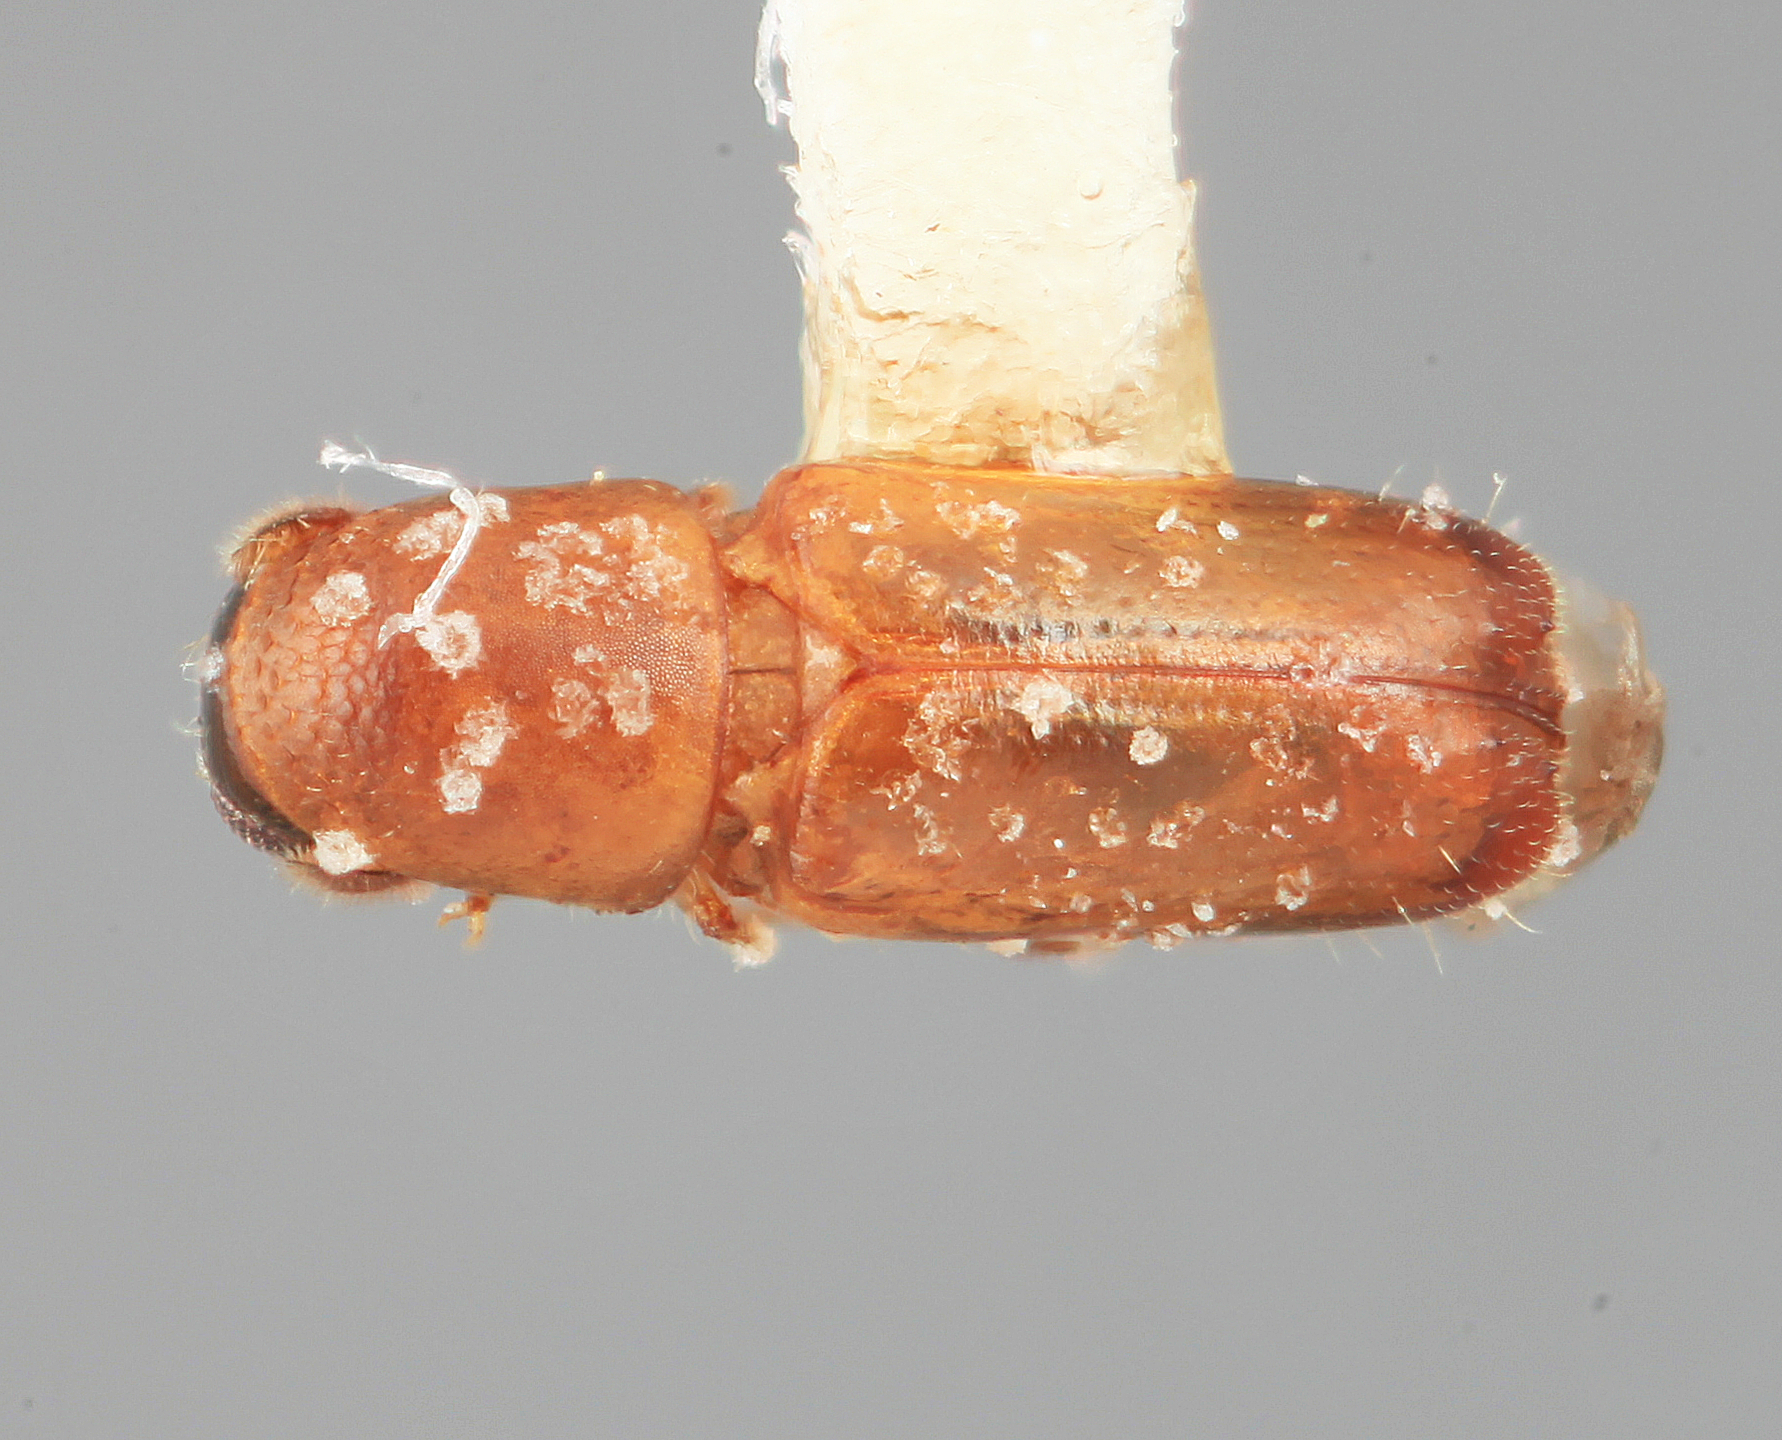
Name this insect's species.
Microcorthylus simulans
